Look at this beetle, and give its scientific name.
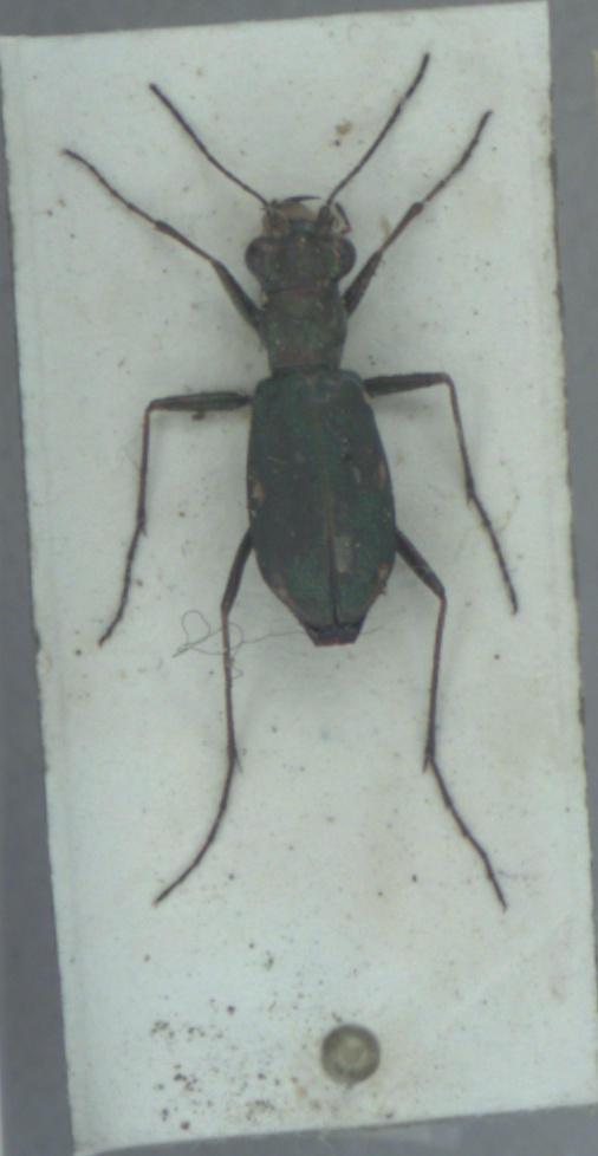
Cylindera germanica
